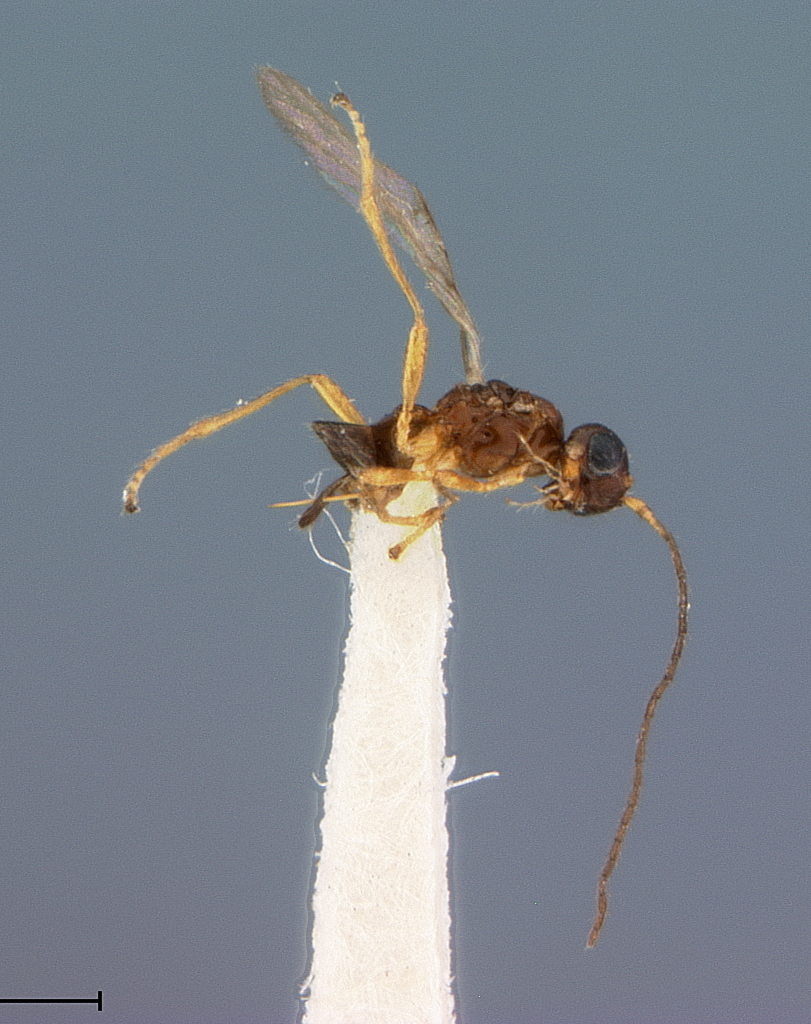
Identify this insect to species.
Aphaereta scirpi
